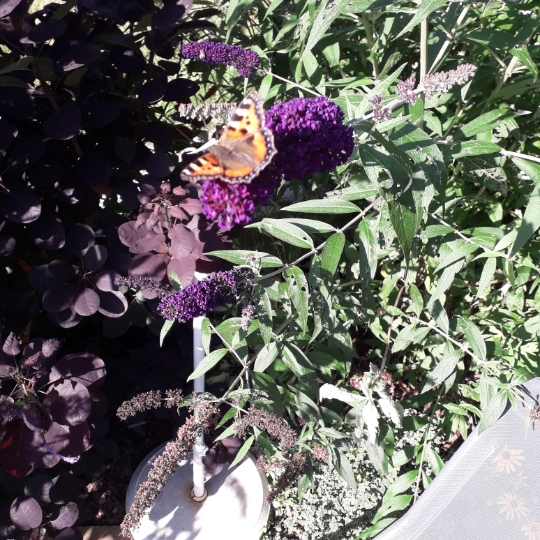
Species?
Aglais urticae
